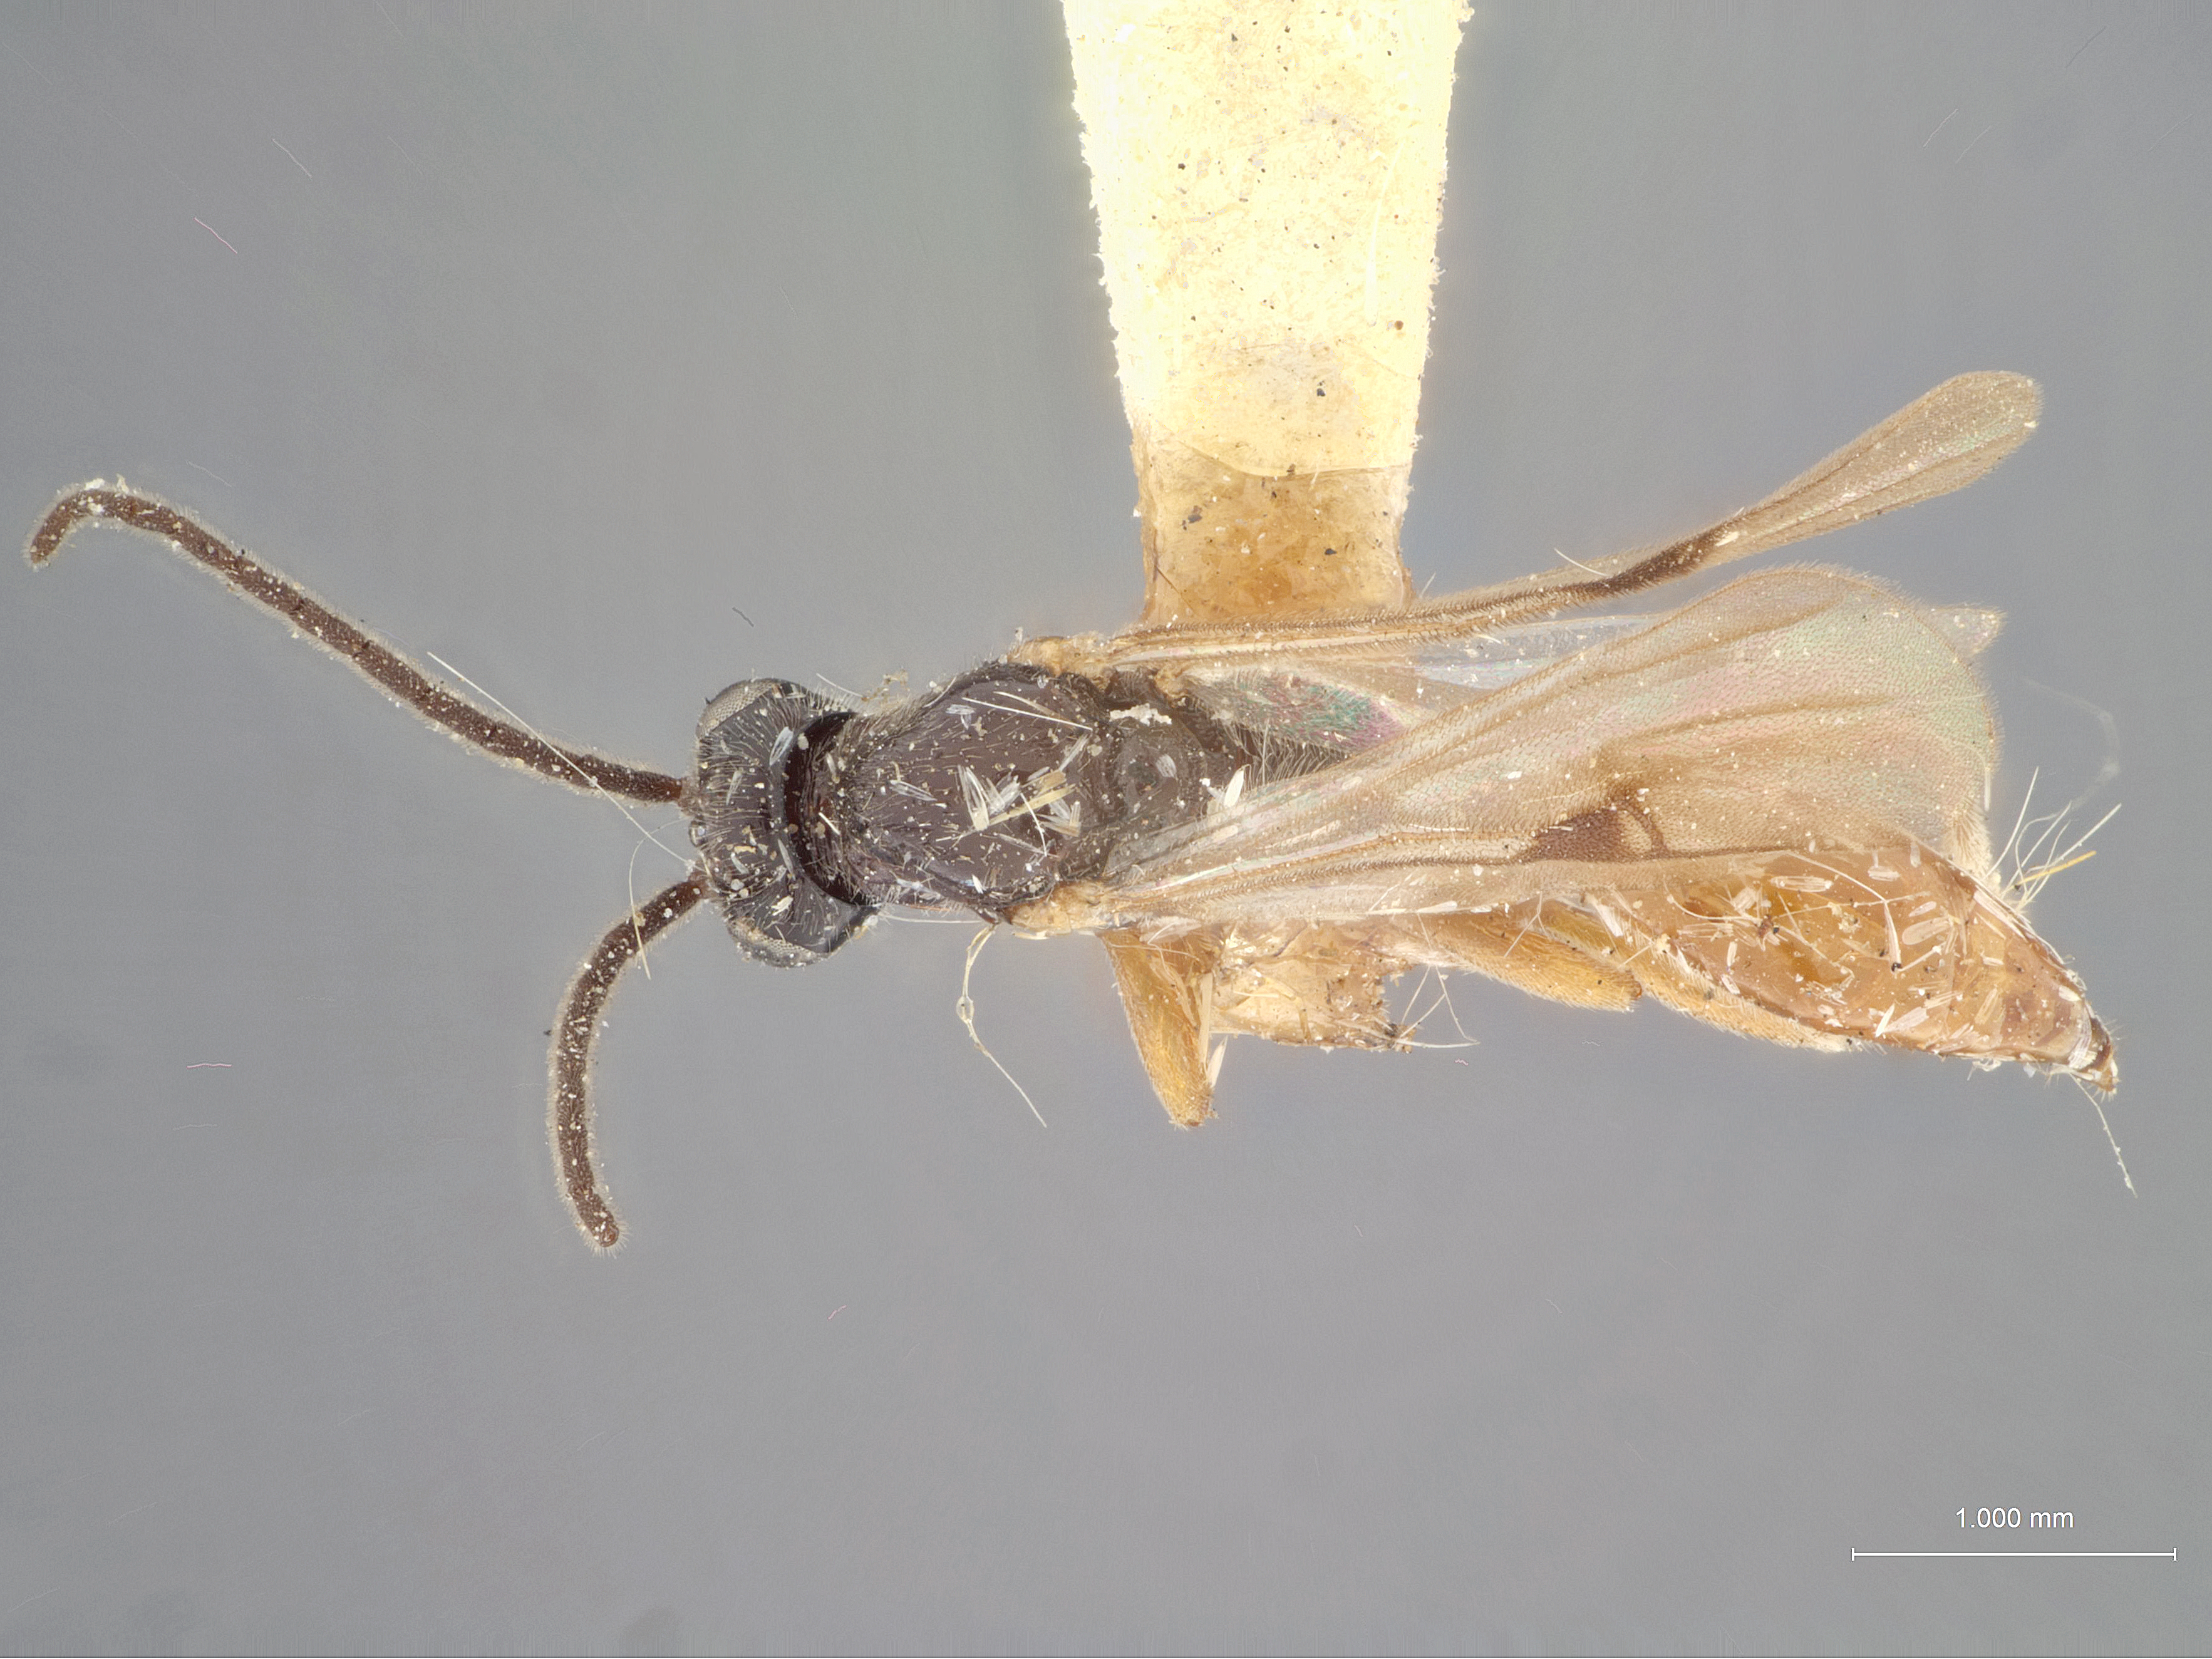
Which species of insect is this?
Proctotrupes melliventris
